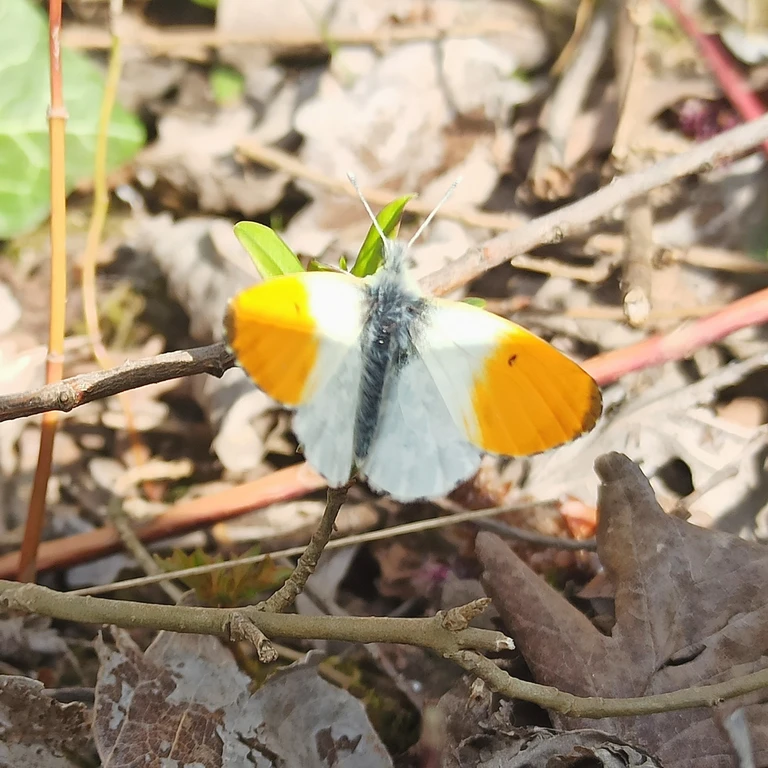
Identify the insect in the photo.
Anthocharis cardamines
